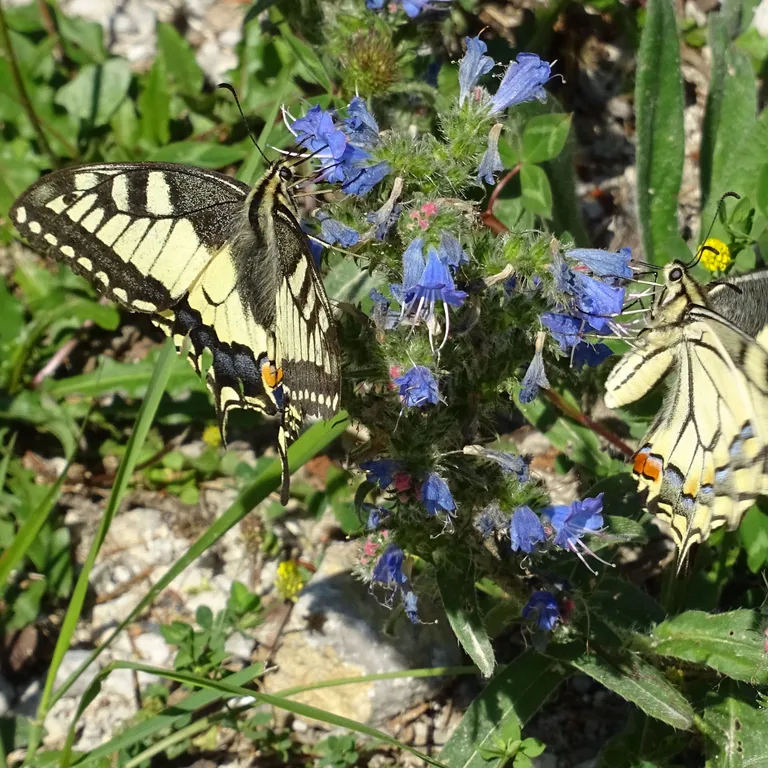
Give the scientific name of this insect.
Papilio machaon
